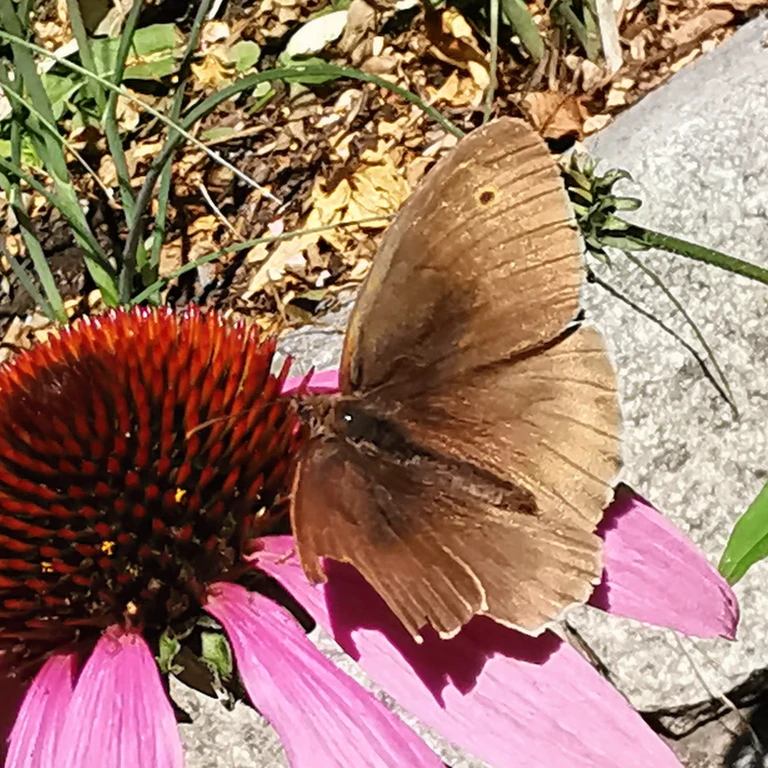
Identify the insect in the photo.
Maniola jurtina
